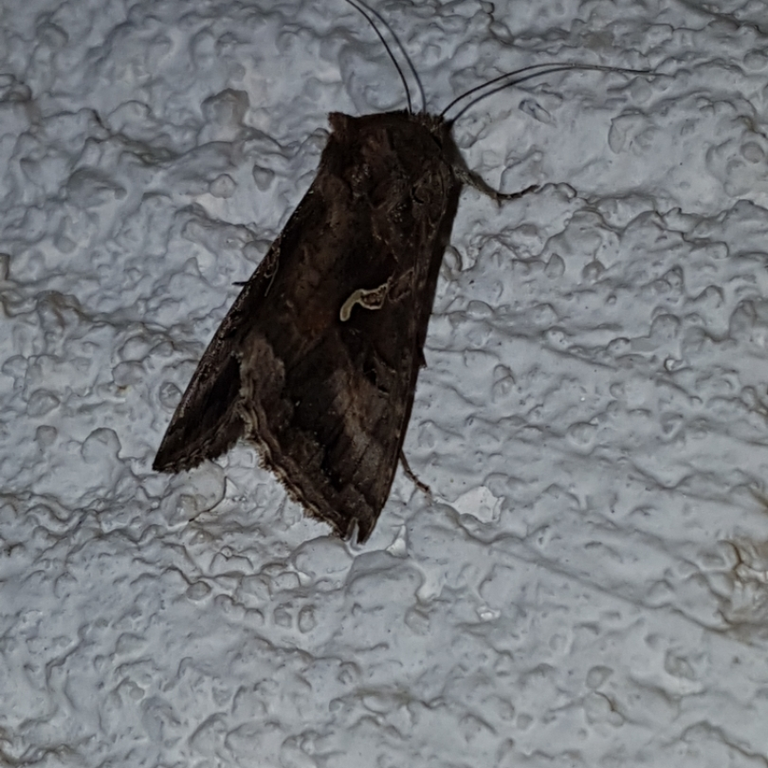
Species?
Autographa gamma
